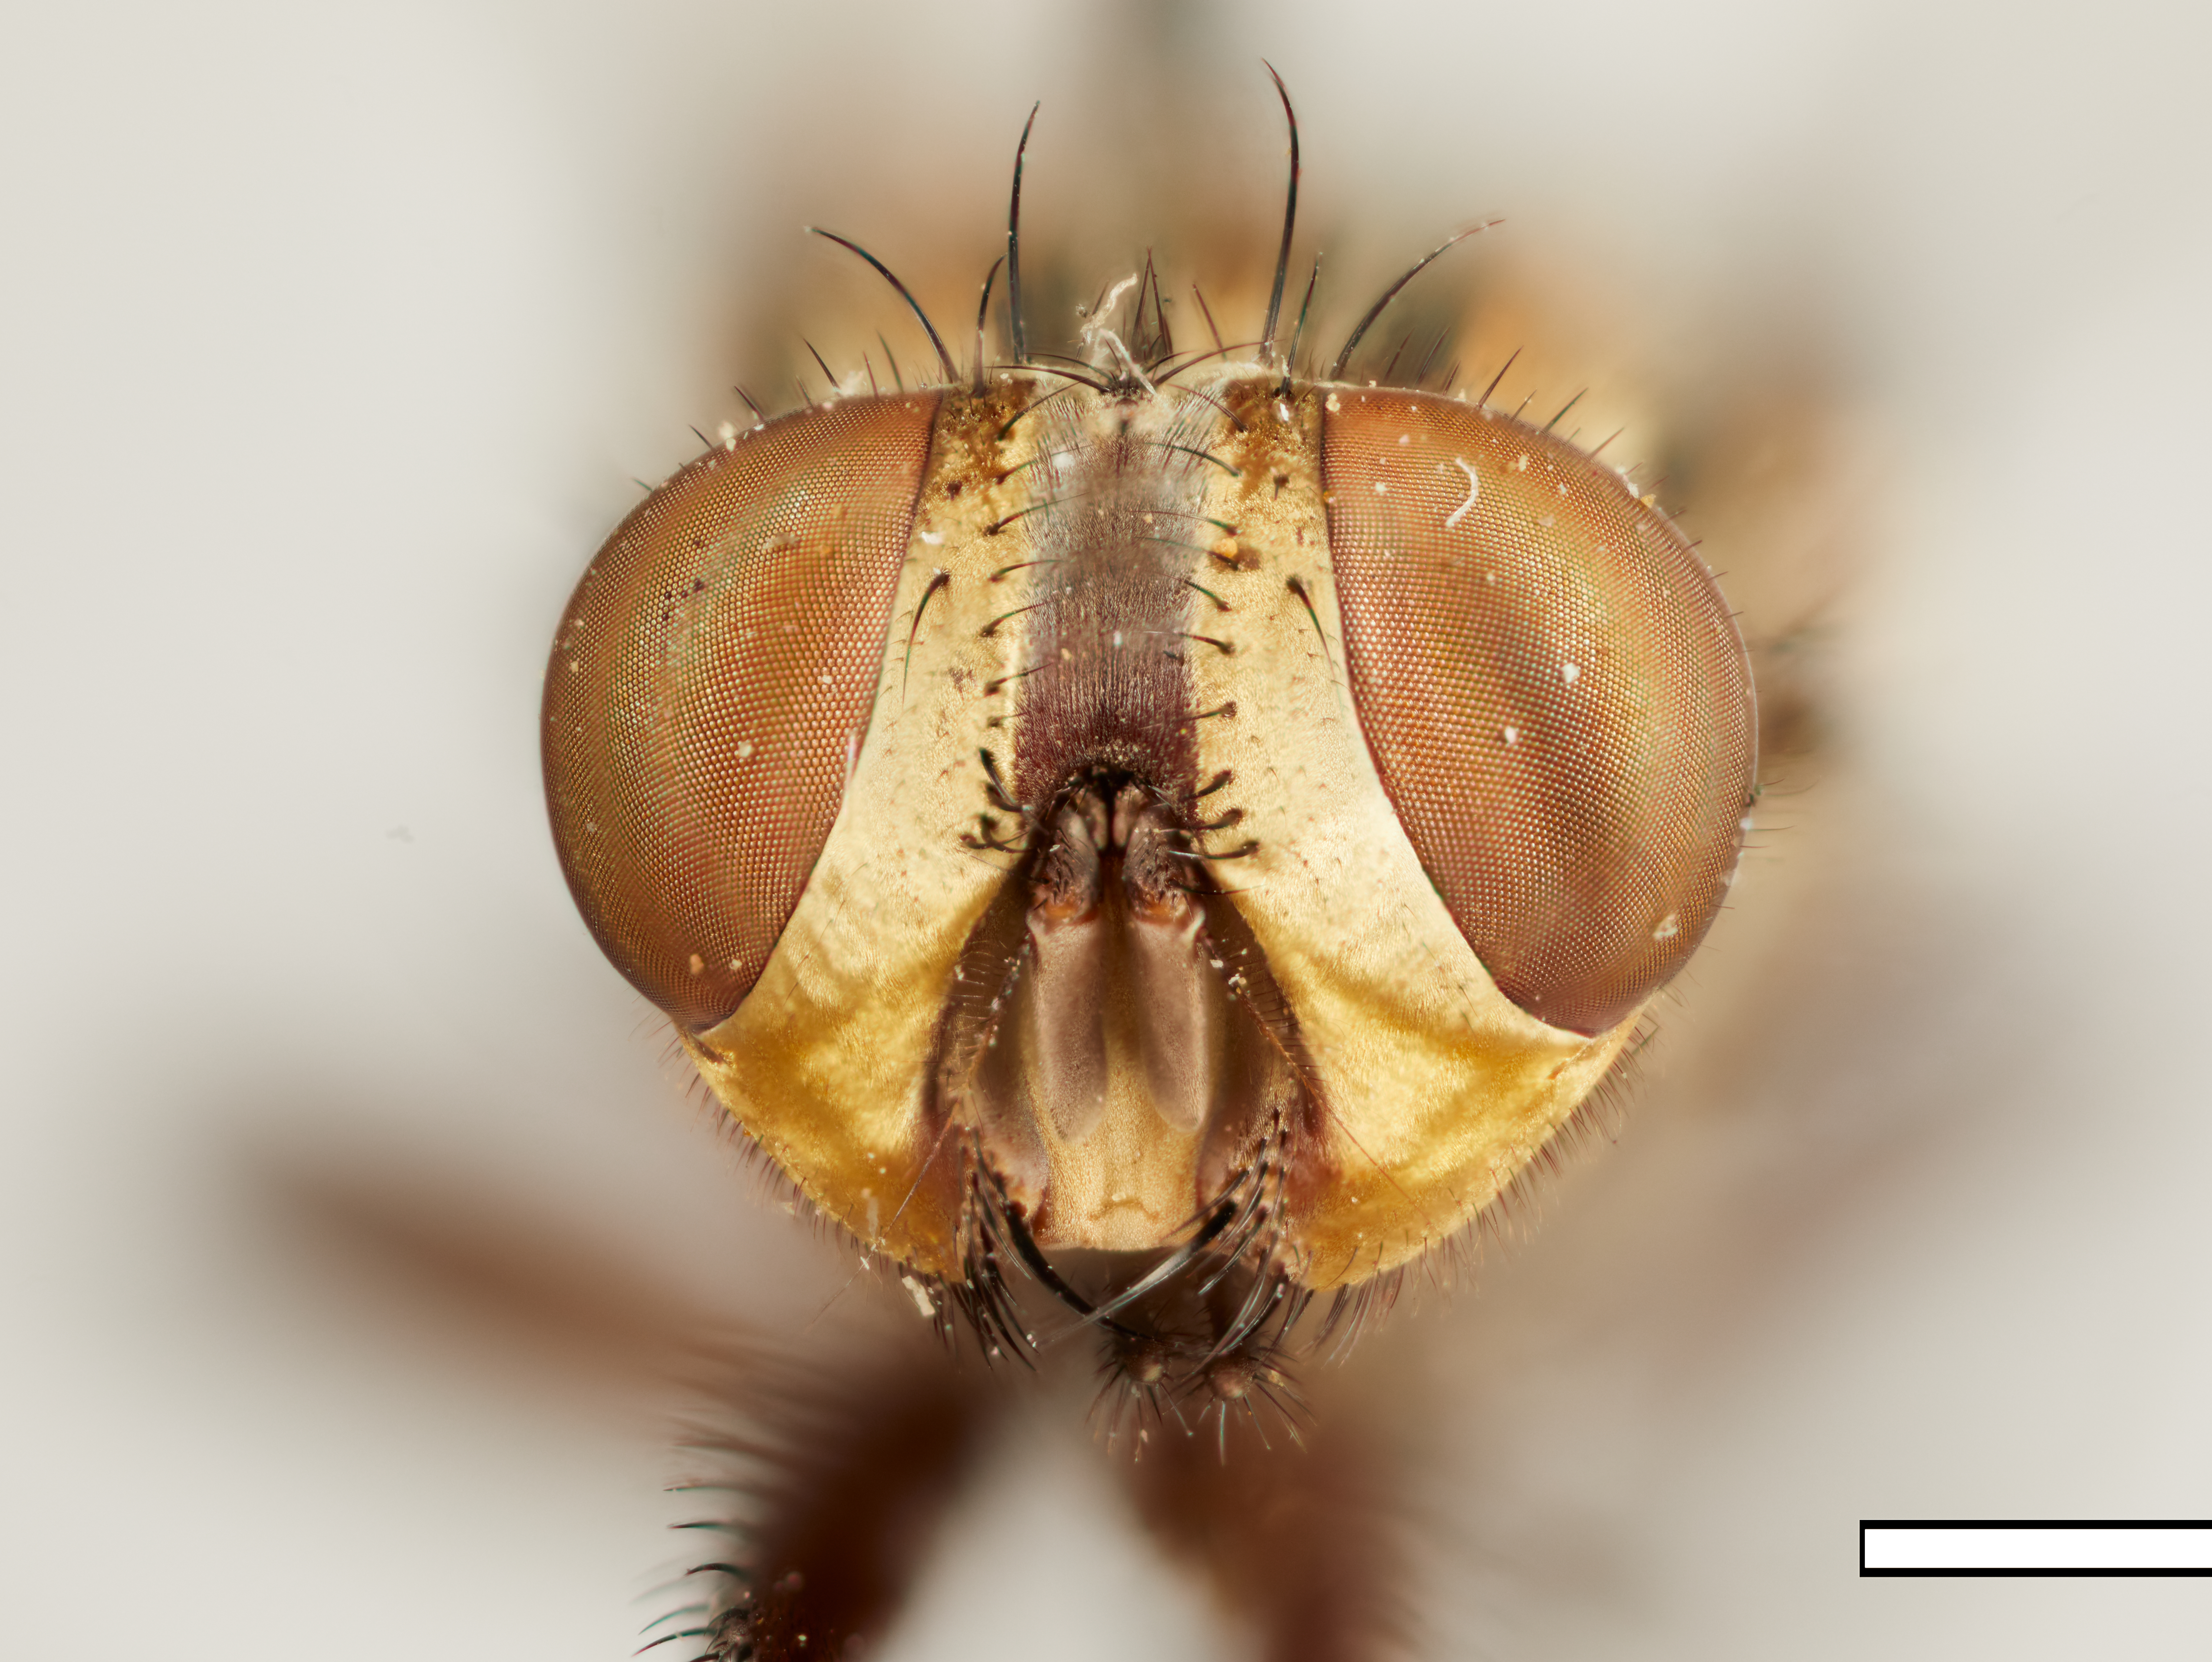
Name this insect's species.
Sarcophaga aurigena (also Ravinia aurigena)
